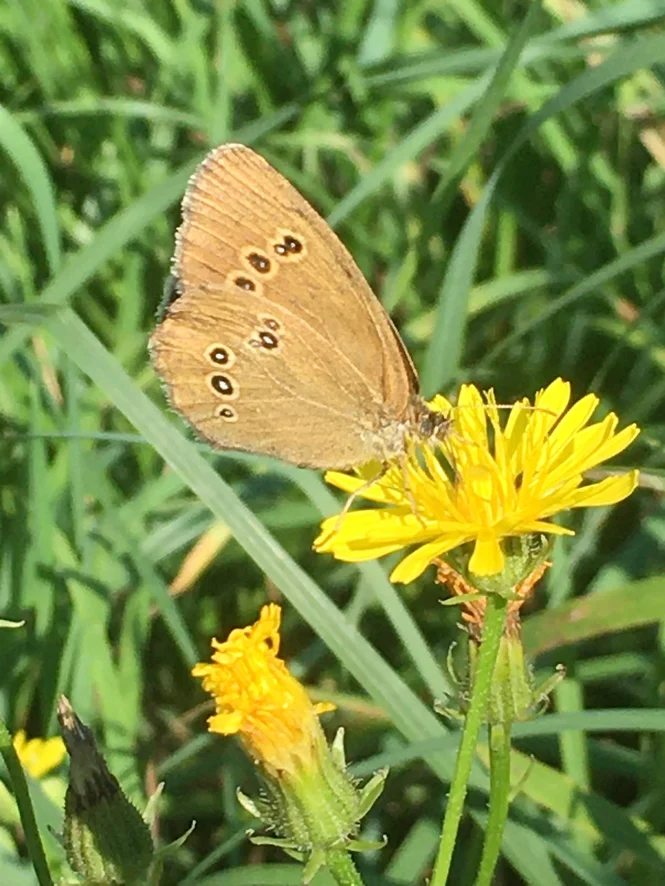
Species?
Aphantopus hyperantus
